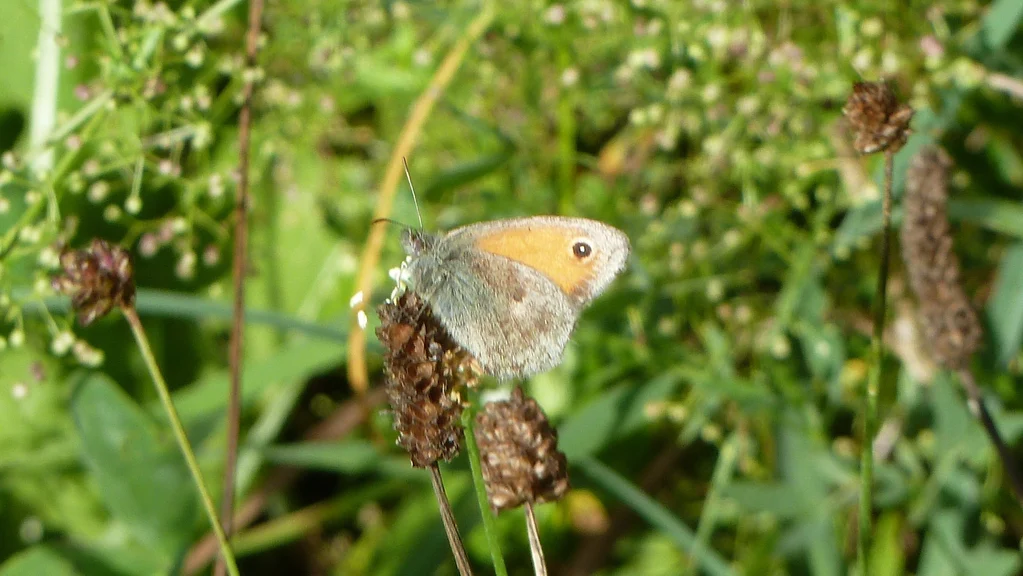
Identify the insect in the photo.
Coenonympha pamphilus
